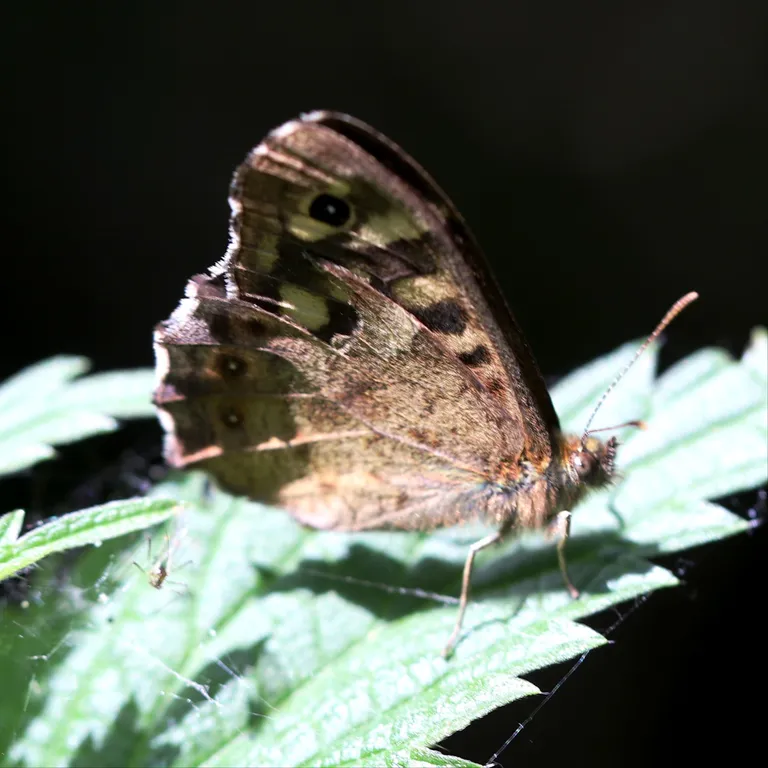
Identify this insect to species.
Pararge aegeria
